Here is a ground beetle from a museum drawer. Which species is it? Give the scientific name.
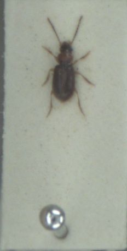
Acupalpus dubius
